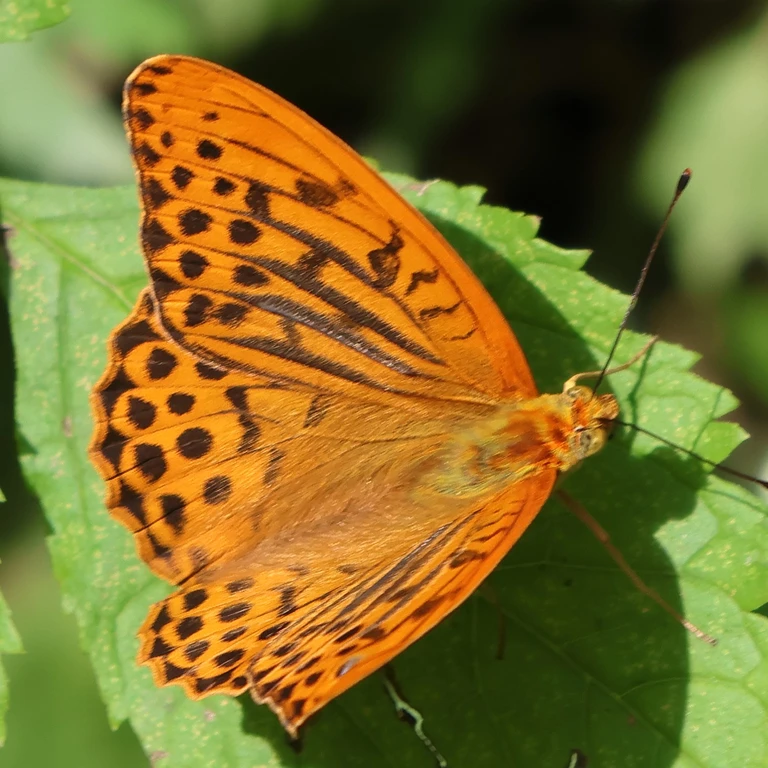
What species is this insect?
Argynnis paphia
